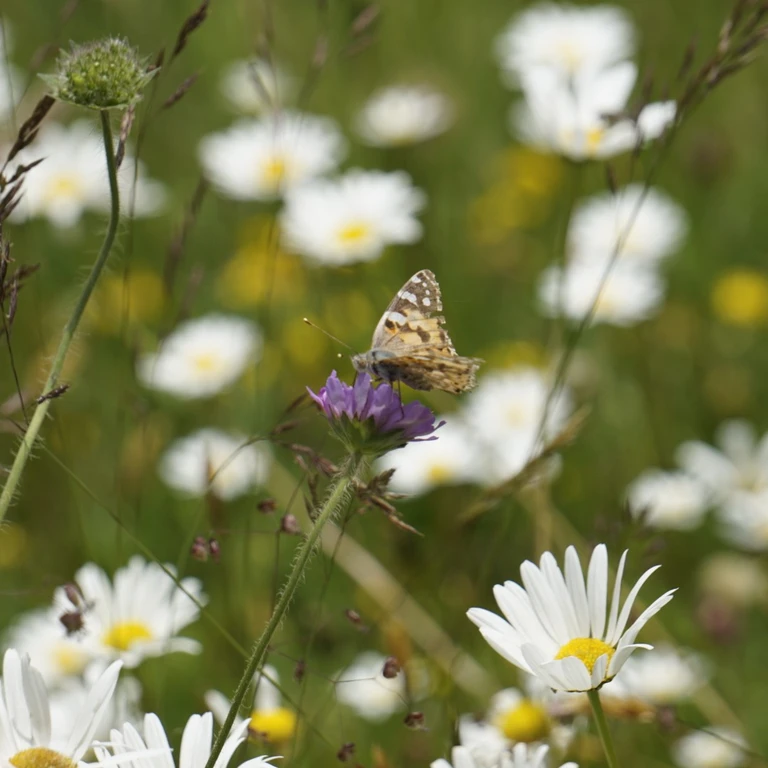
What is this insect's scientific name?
Vanessa cardui
